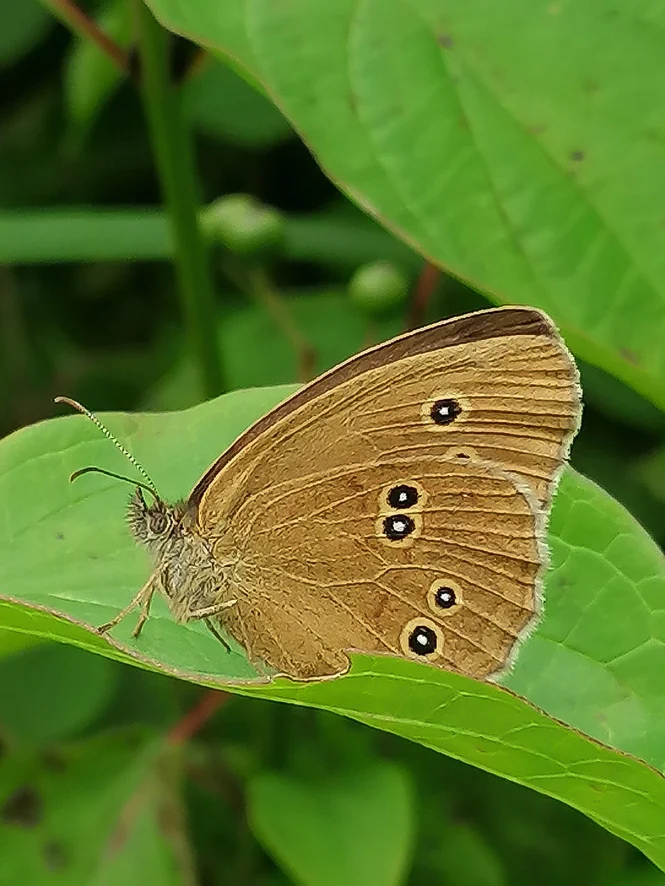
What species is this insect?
Aphantopus hyperantus
